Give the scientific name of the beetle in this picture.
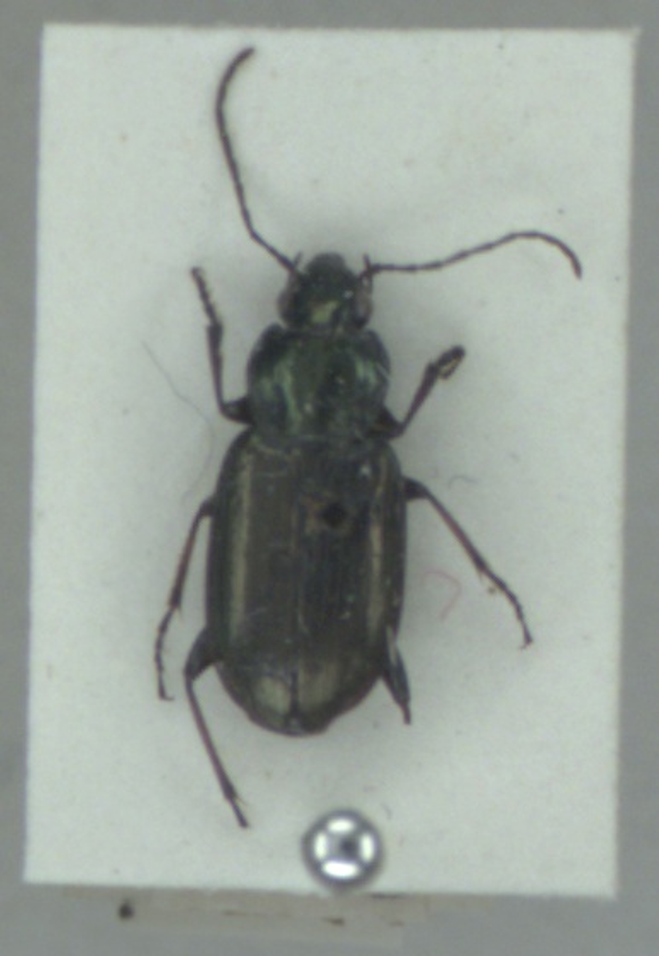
Agonum muelleri
